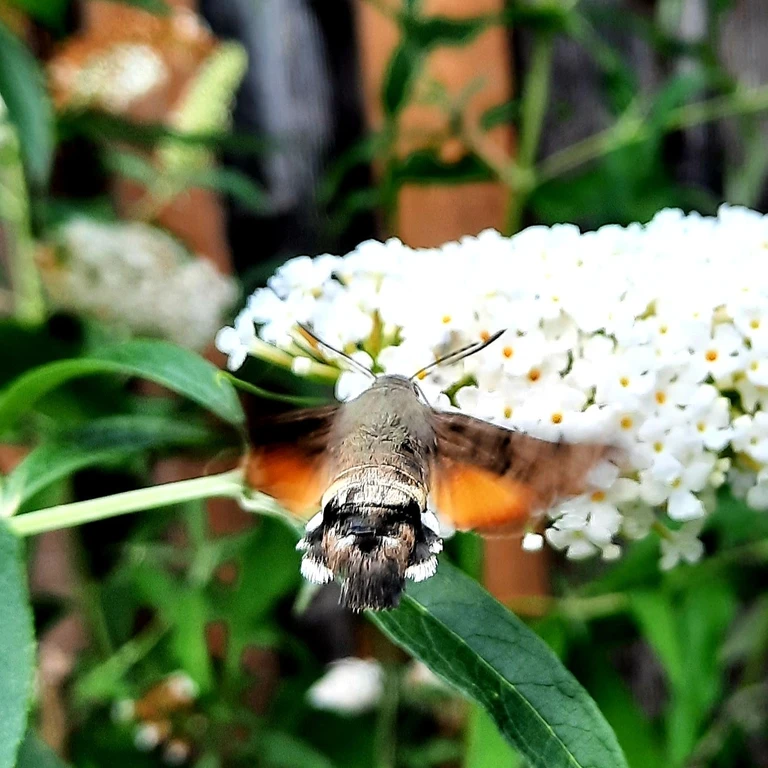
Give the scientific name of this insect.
Macroglossum stellatarum
